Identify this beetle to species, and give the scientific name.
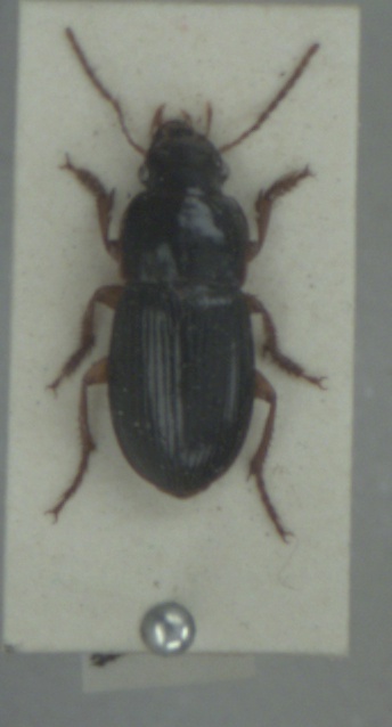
Harpalus latus
